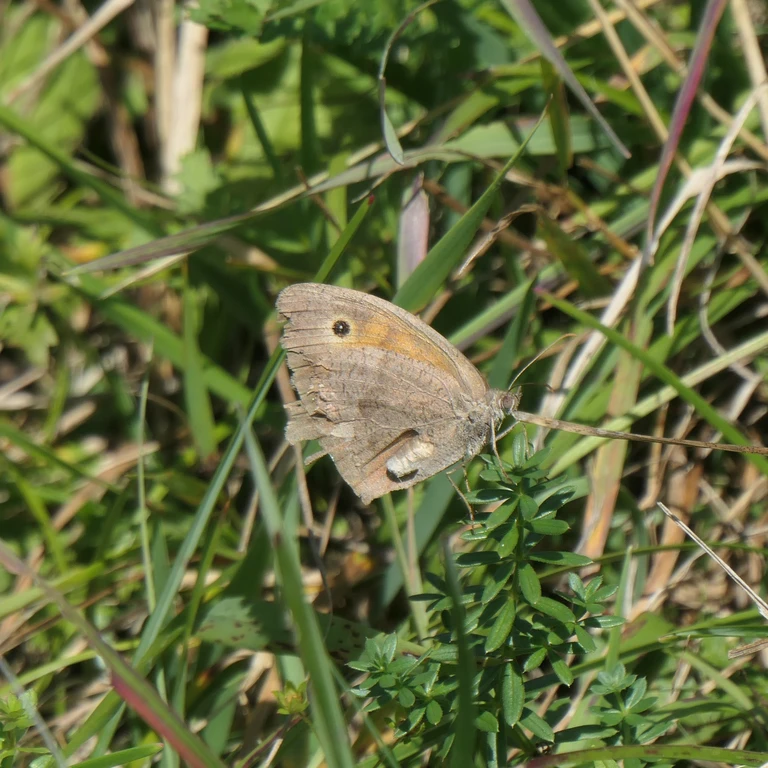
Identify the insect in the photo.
Maniola jurtina
